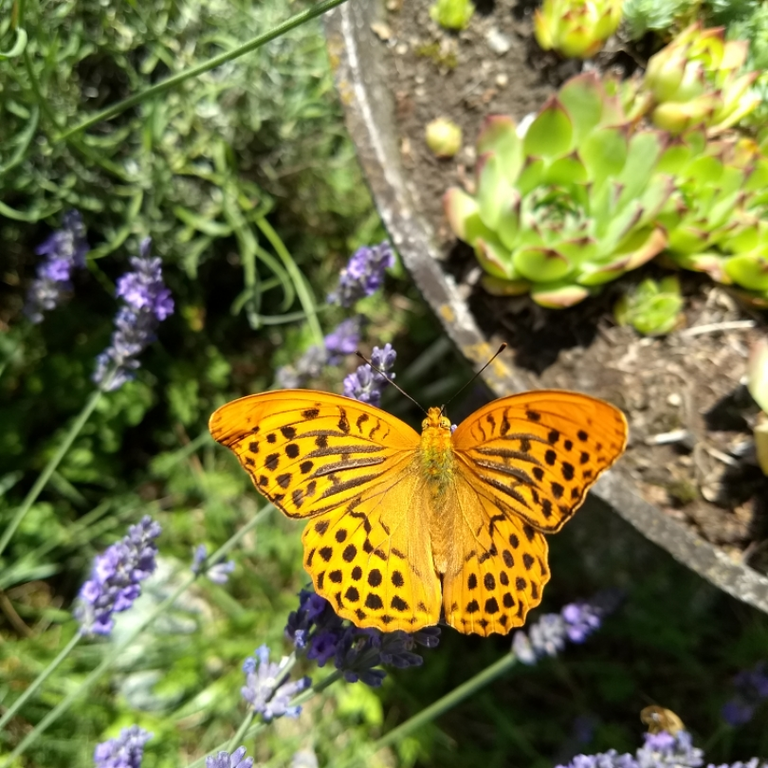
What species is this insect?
Argynnis paphia
